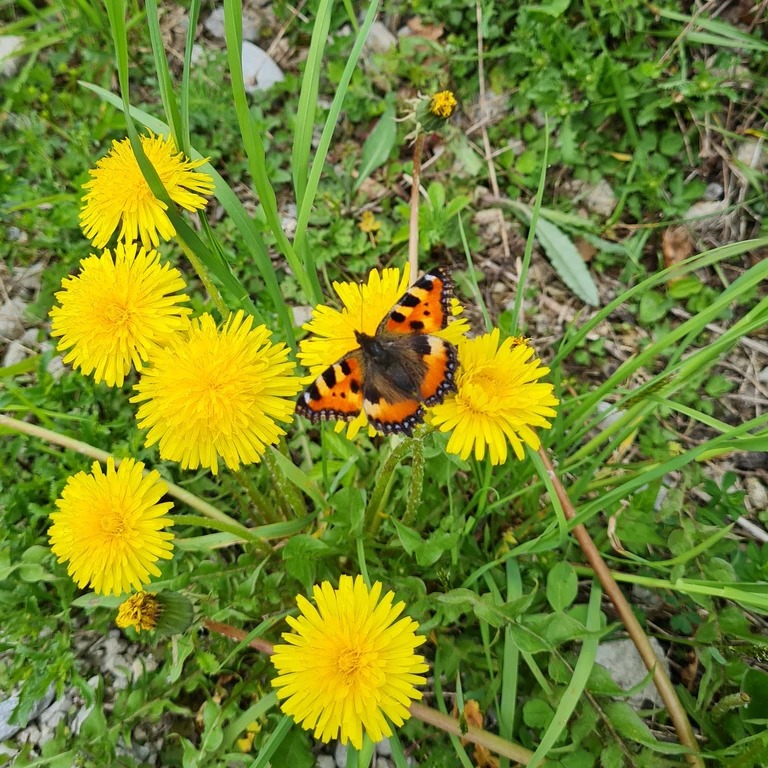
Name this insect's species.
Aglais urticae
